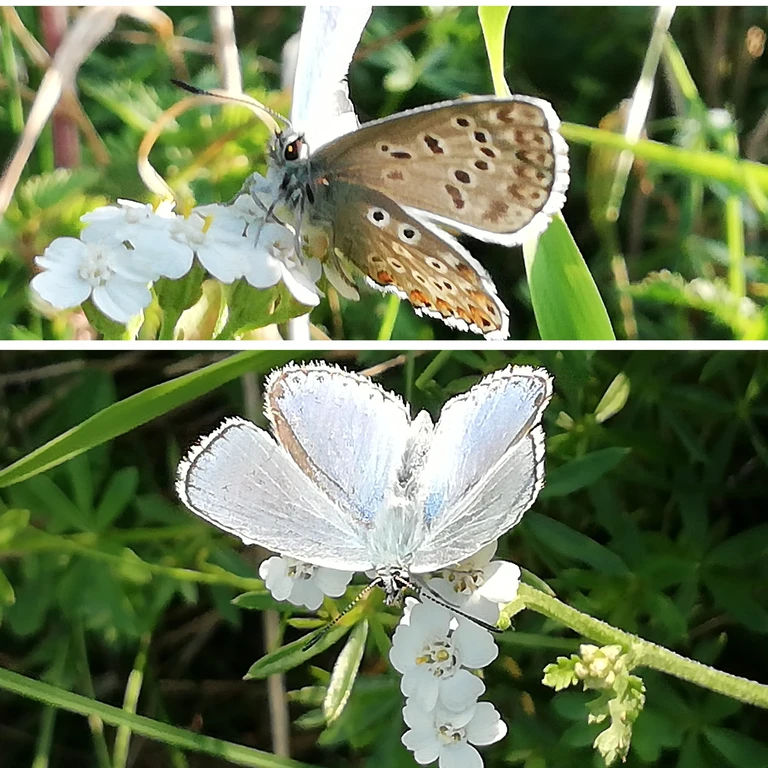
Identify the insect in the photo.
Polyommatus icarus
